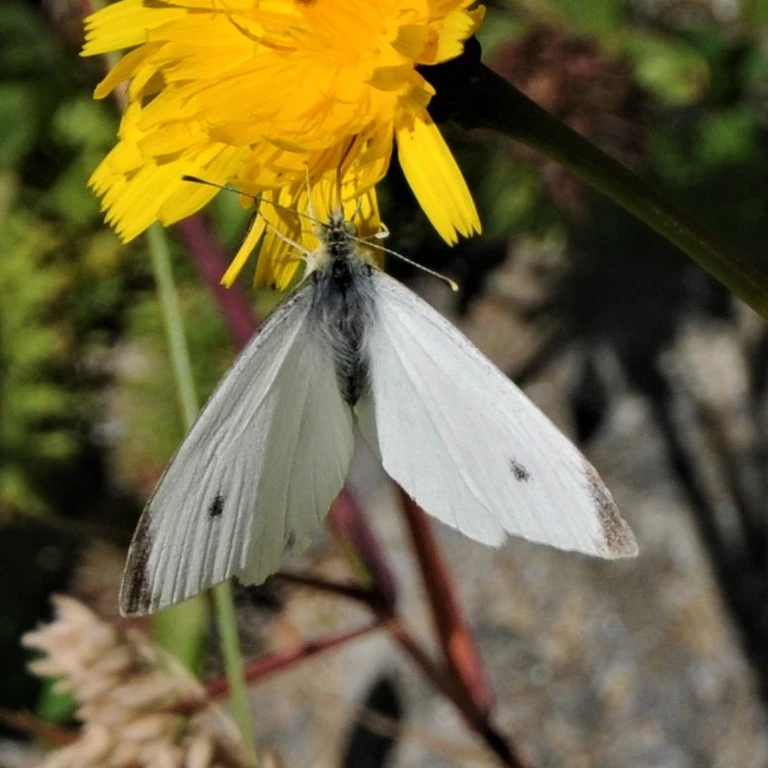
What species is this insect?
Pieris rapae
